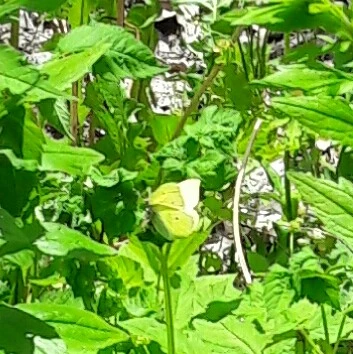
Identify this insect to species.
Gonepteryx rhamni
